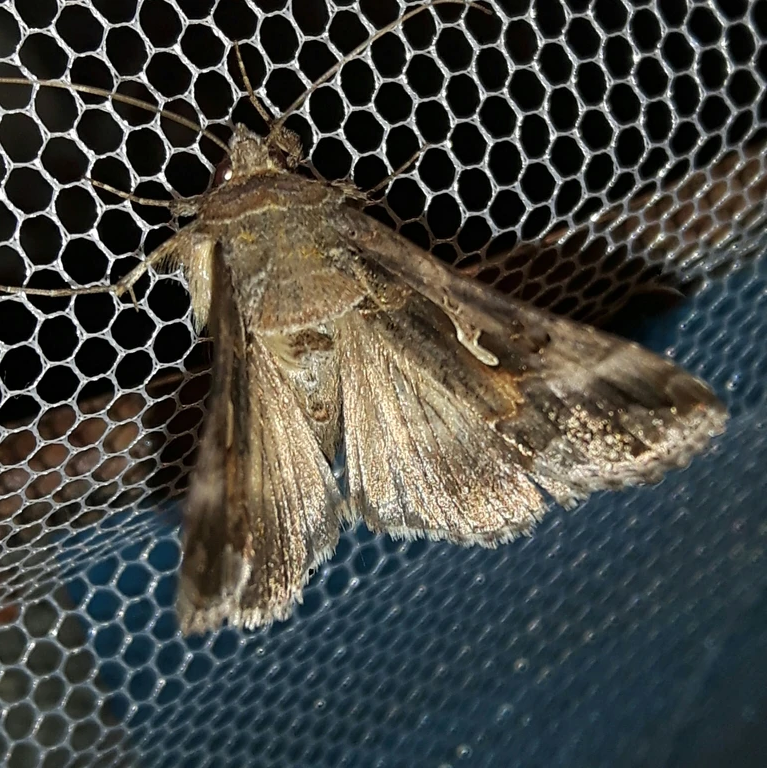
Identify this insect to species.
Autographa gamma
